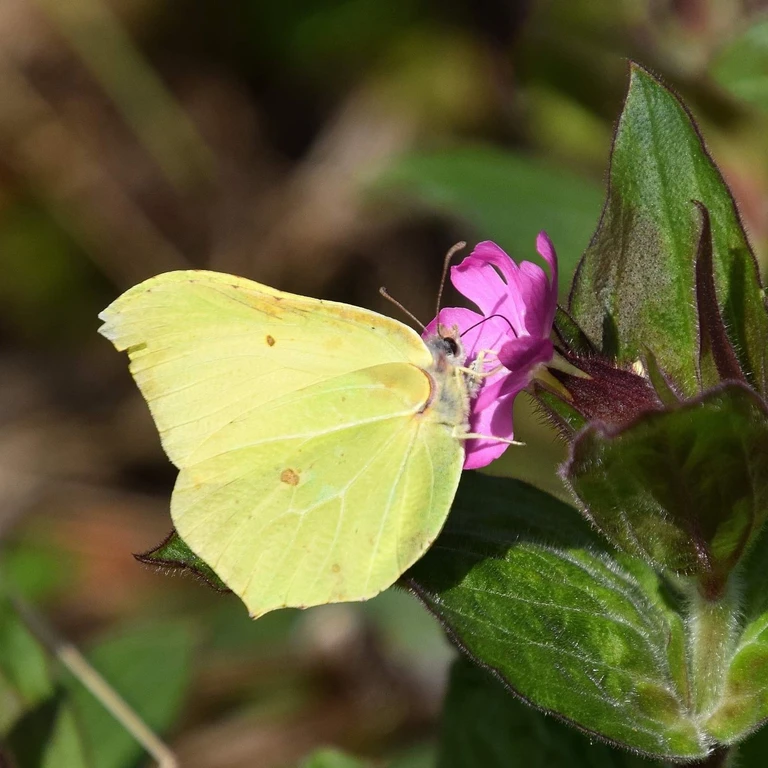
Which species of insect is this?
Gonepteryx rhamni
